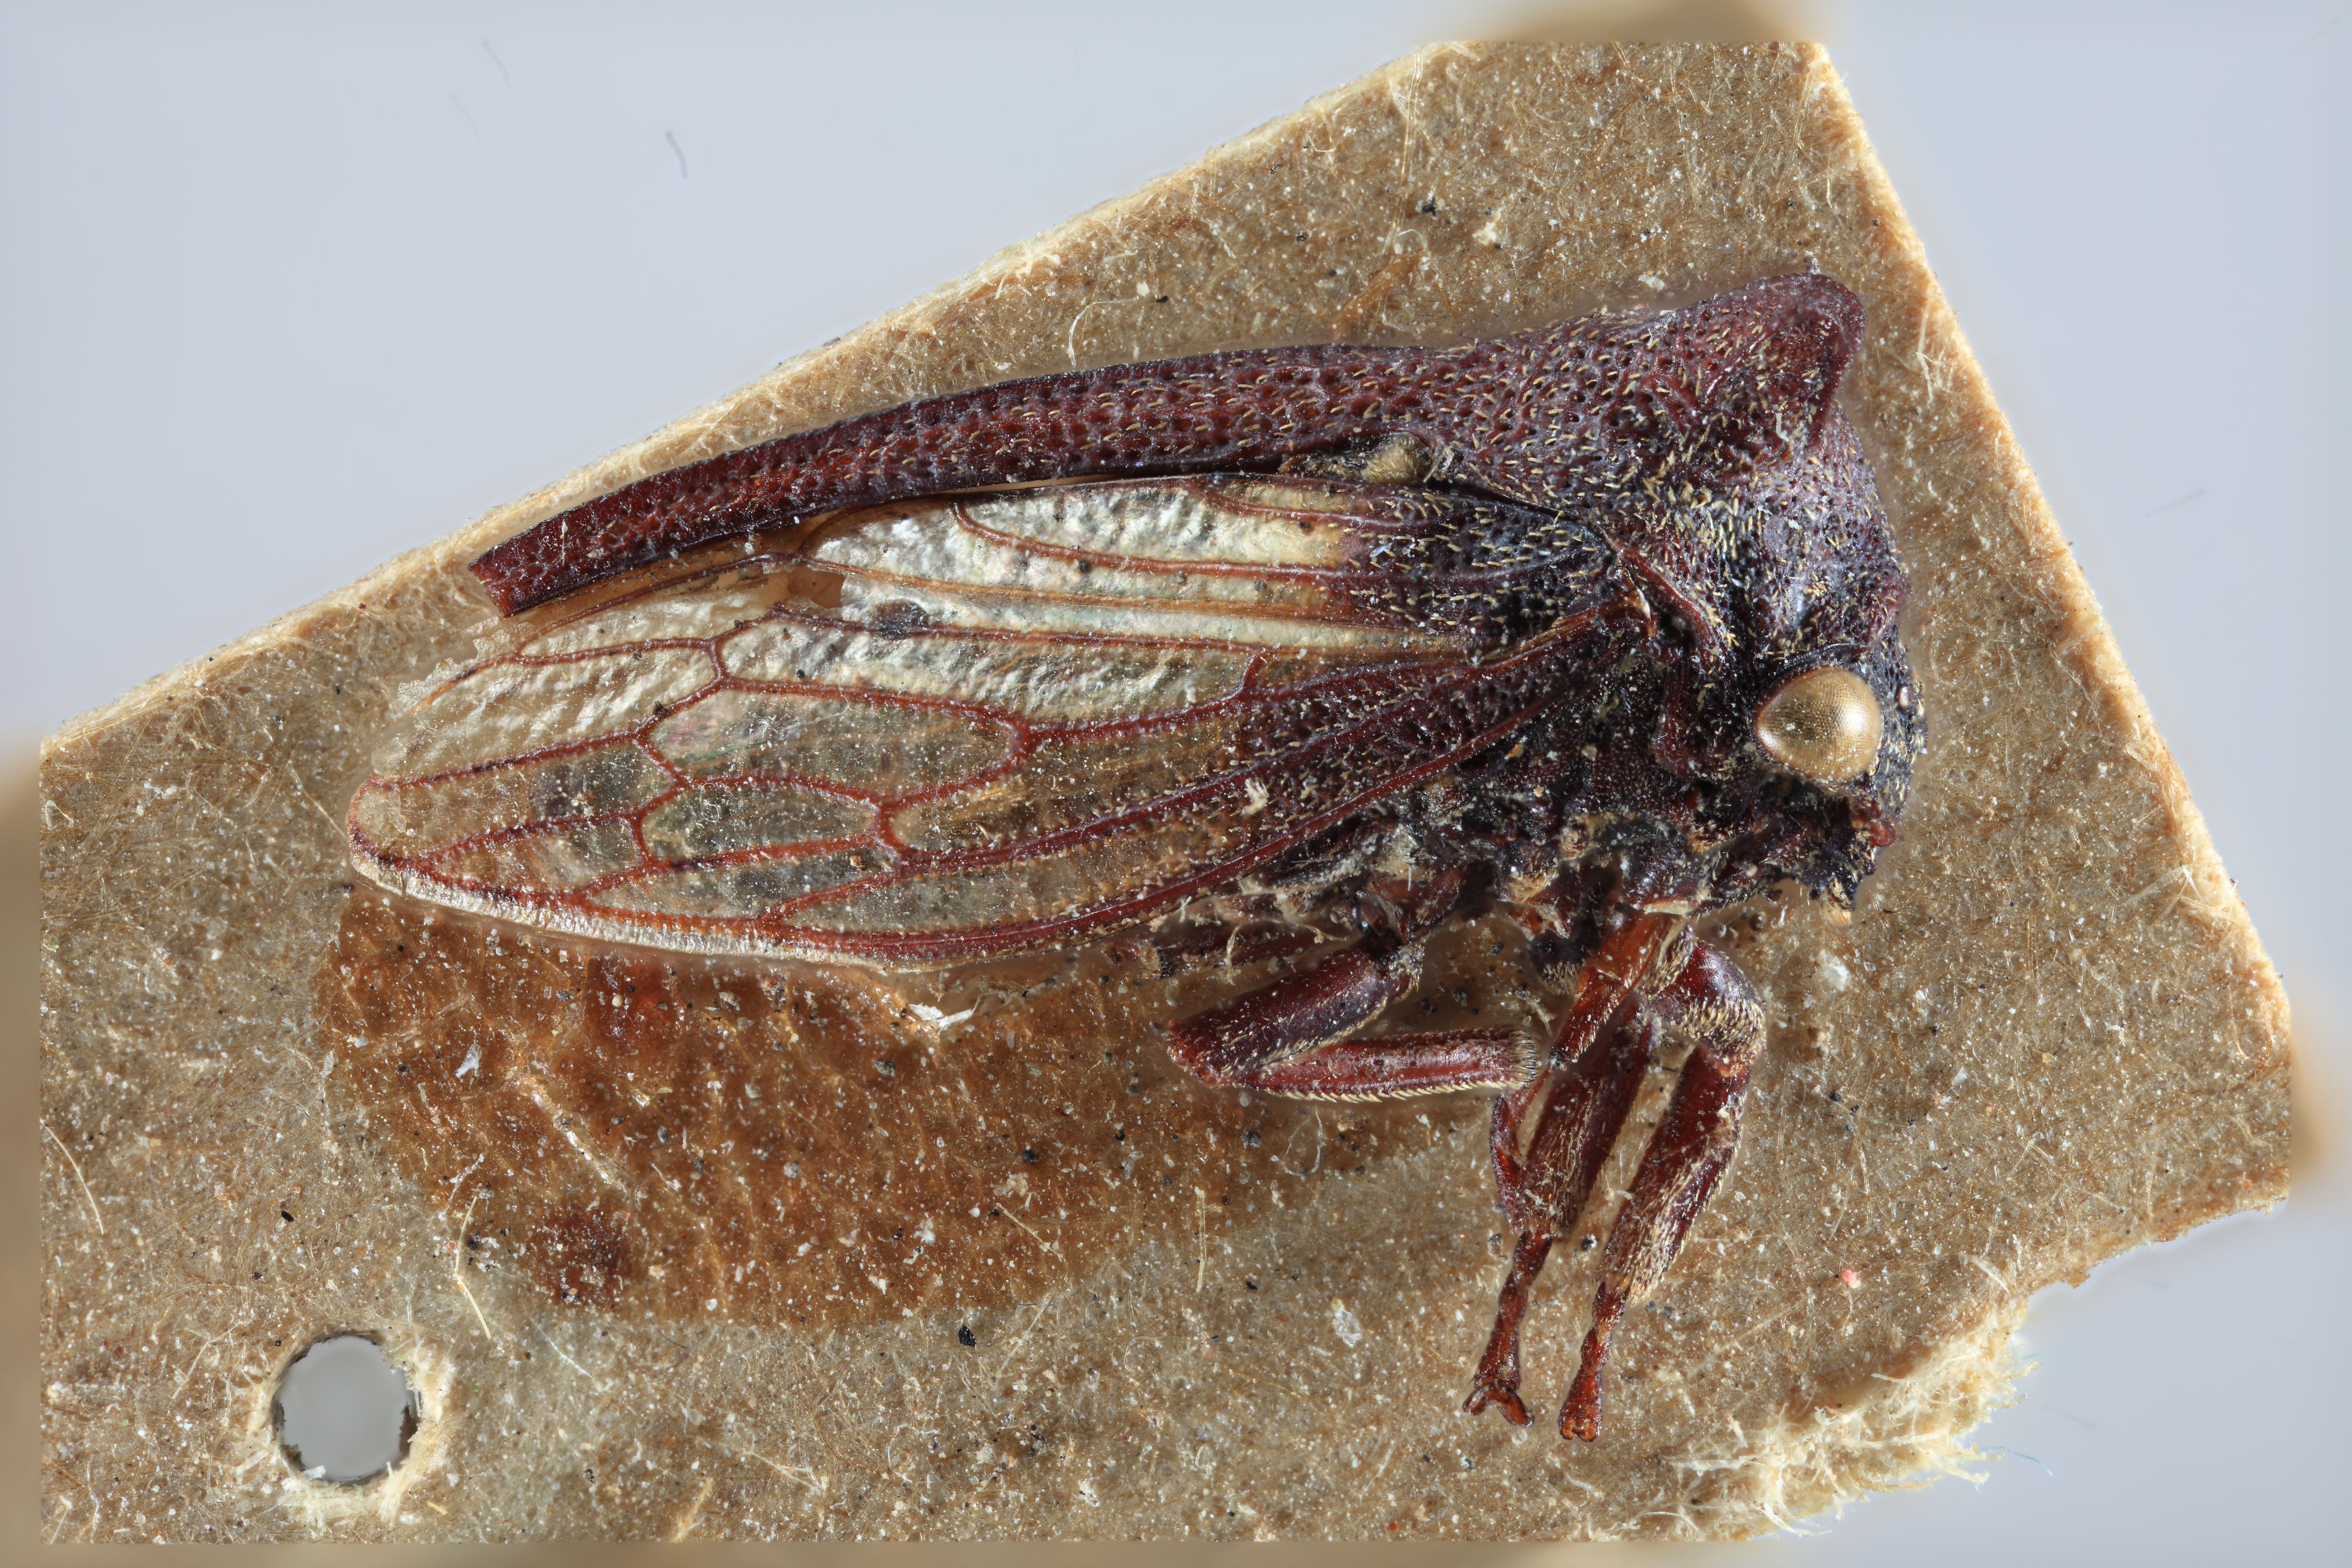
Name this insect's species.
Sertorius tepperi
